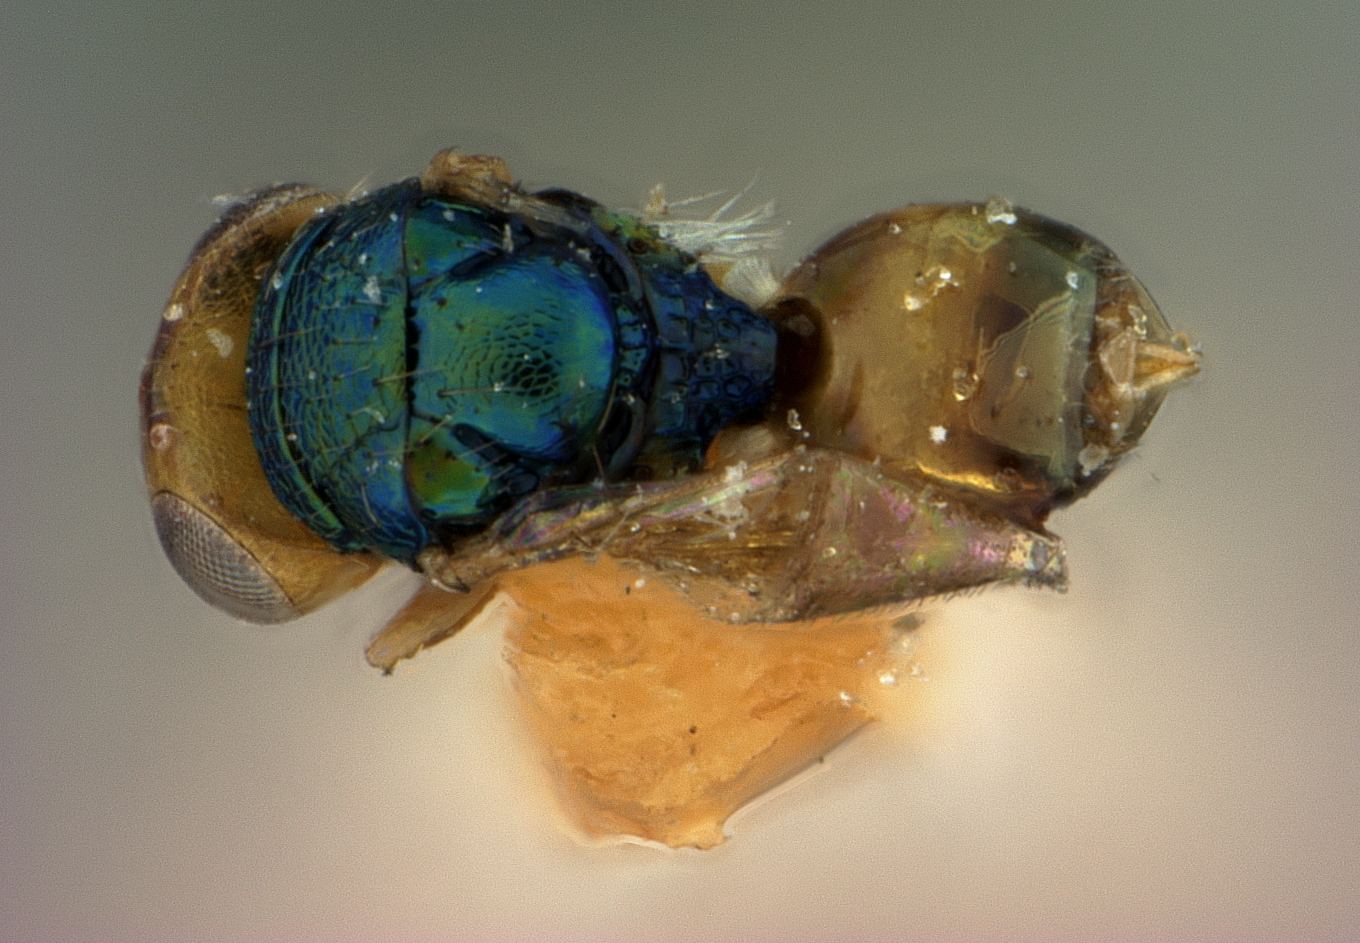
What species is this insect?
Aphobetoideus comperei
